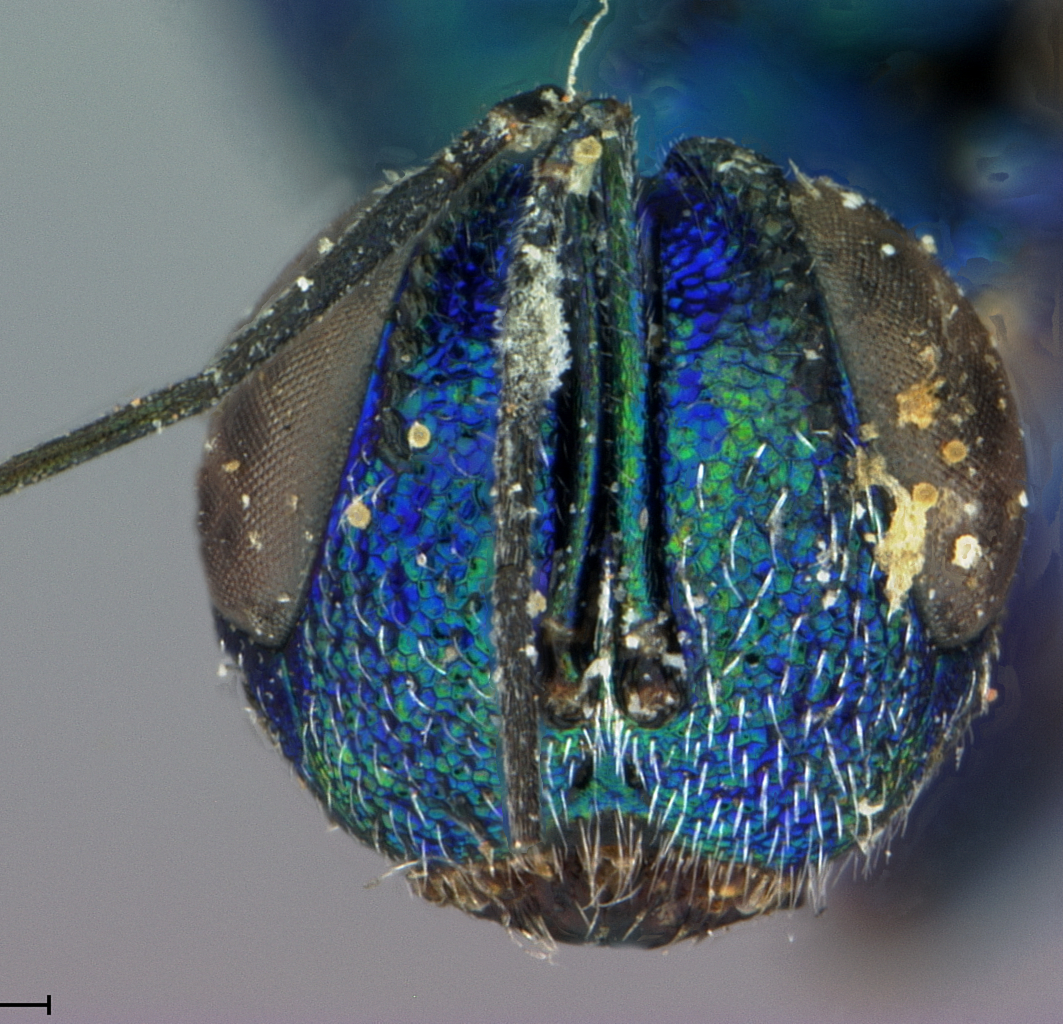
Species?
Ratzeburgia cyanea
